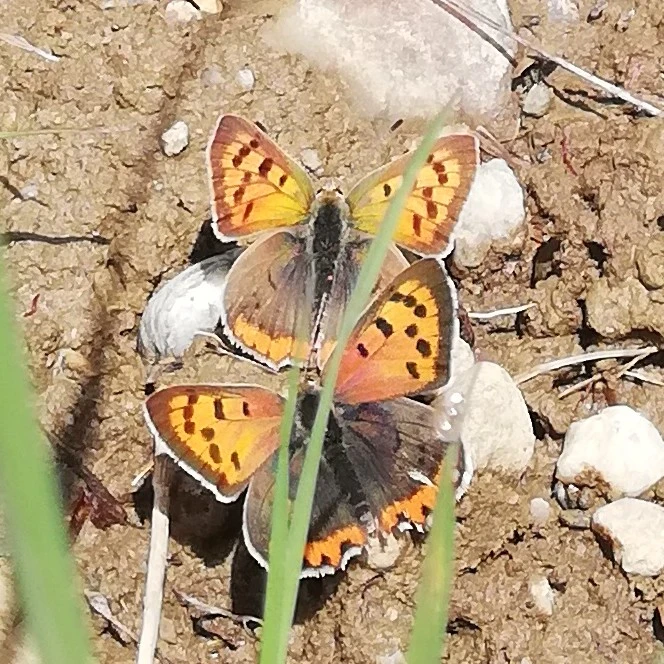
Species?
Lycaena phlaeas
